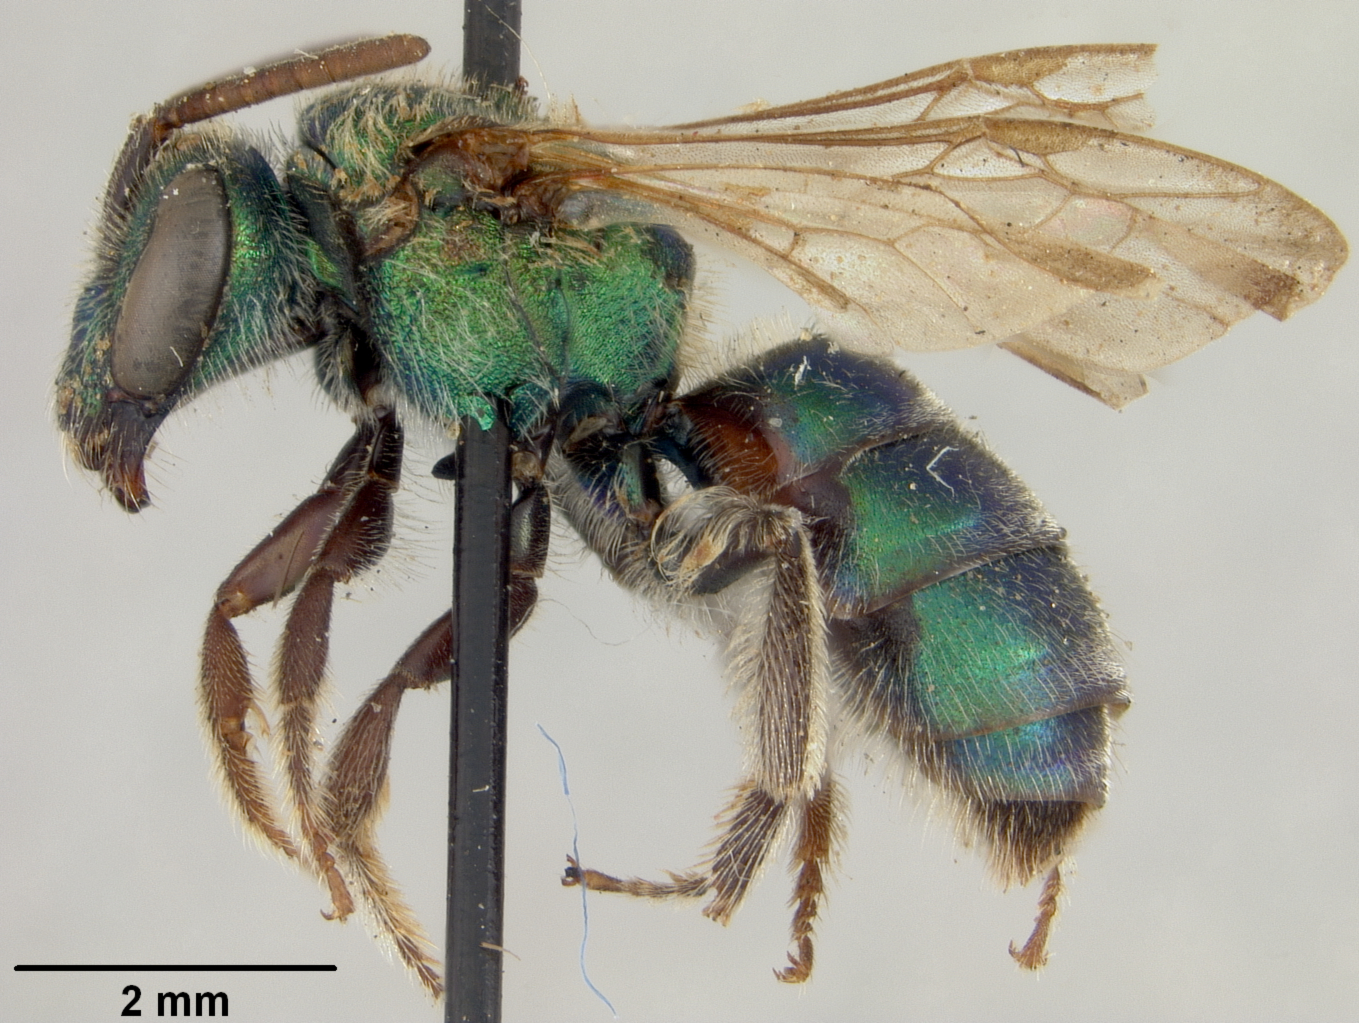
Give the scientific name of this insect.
Augochlora dimissa
